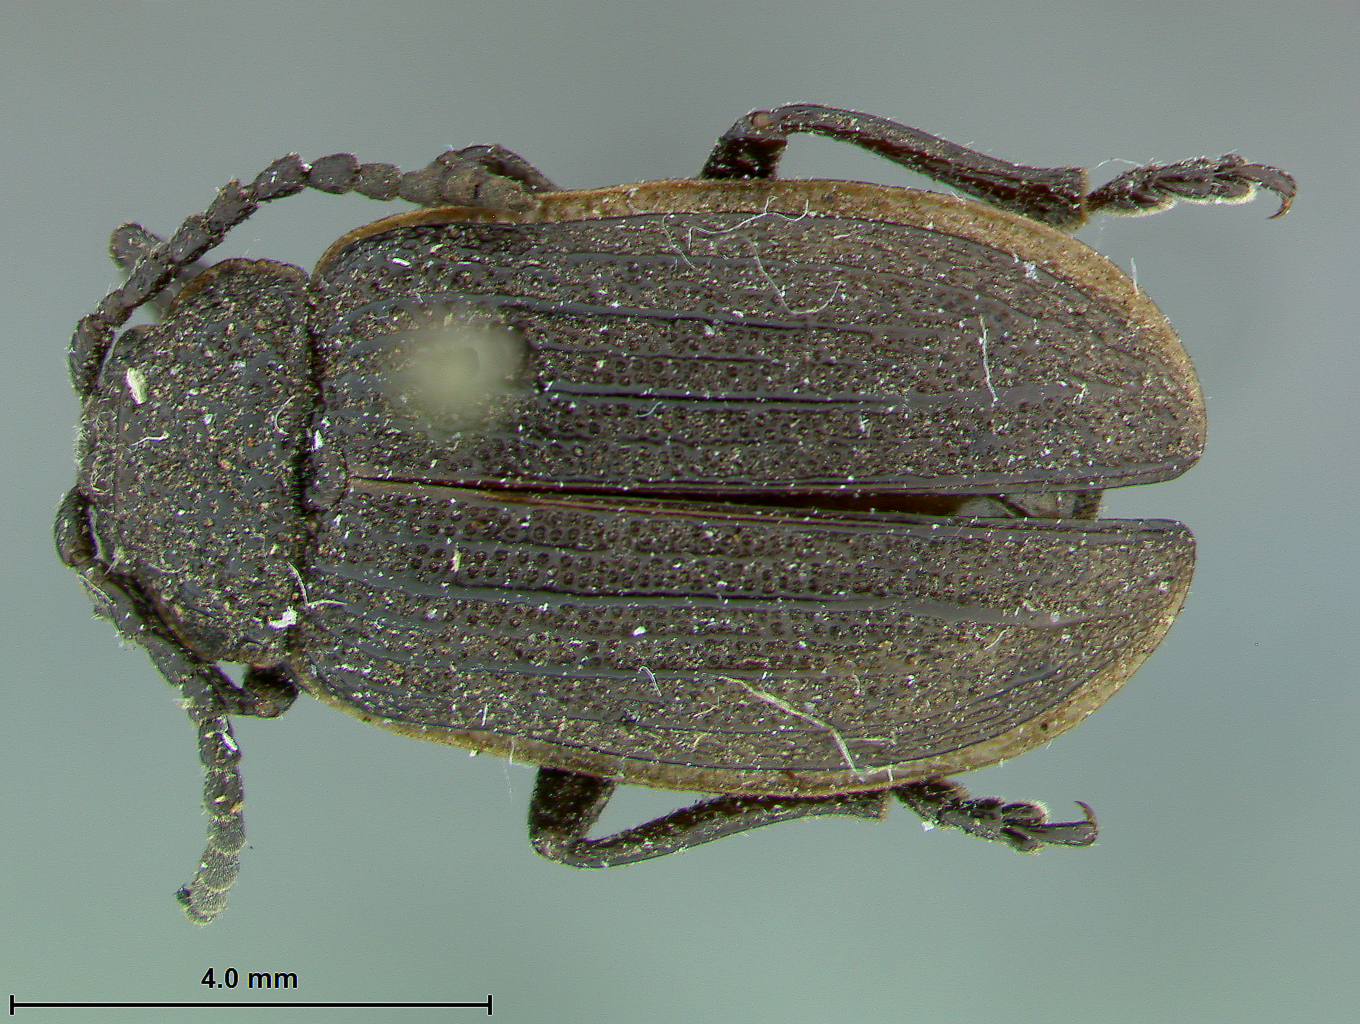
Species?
Galeruca costatissima
